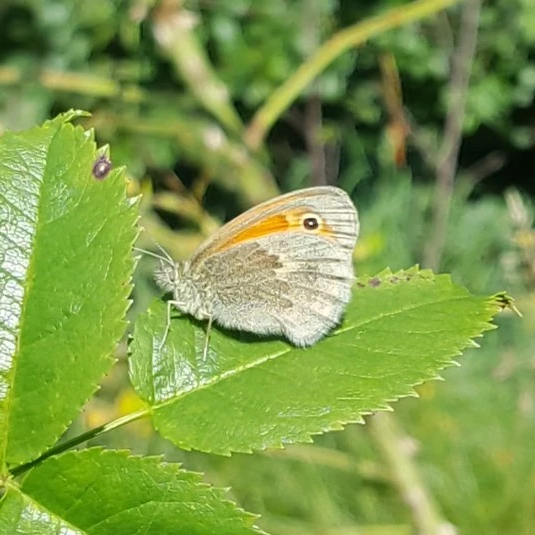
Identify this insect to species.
Coenonympha pamphilus
